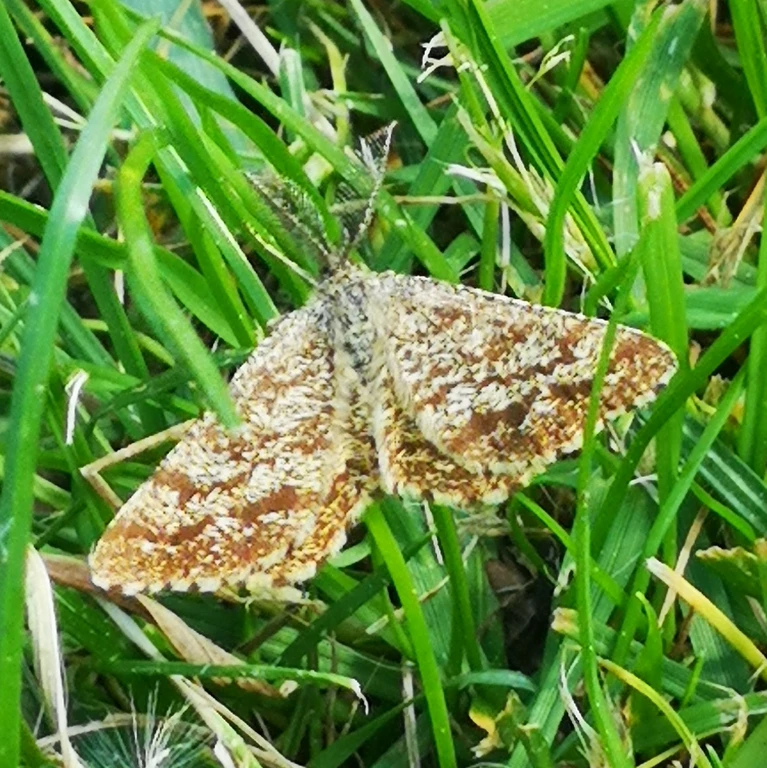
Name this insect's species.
Ematurga atomaria
